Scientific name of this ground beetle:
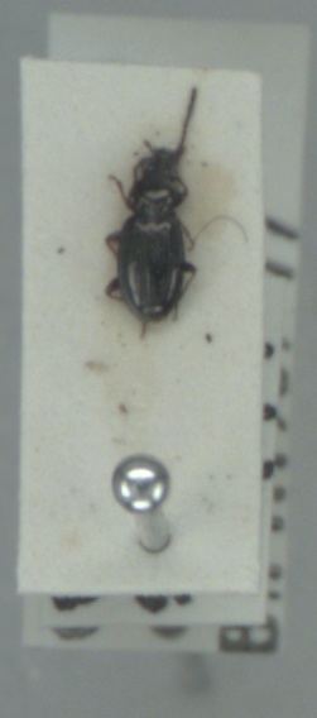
Bembidion lampros
